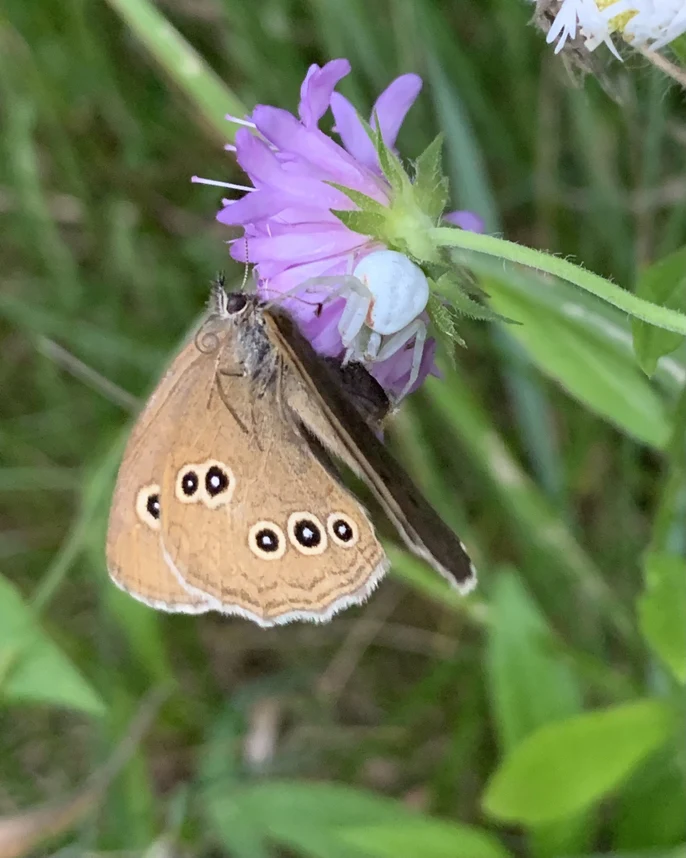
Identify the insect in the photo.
Aphantopus hyperantus
